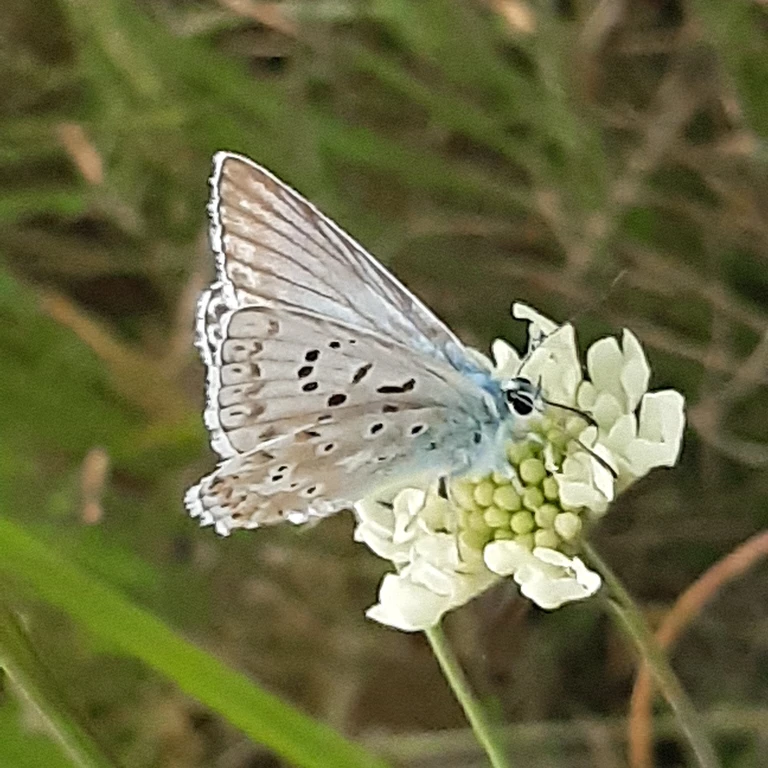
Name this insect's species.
Lysandra coridon
